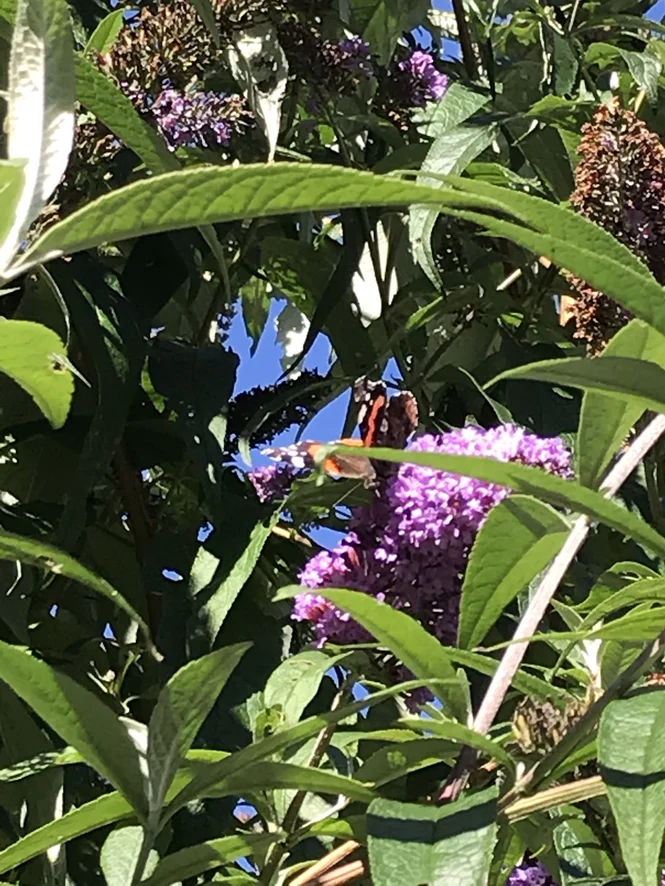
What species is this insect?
Vanessa atalanta
